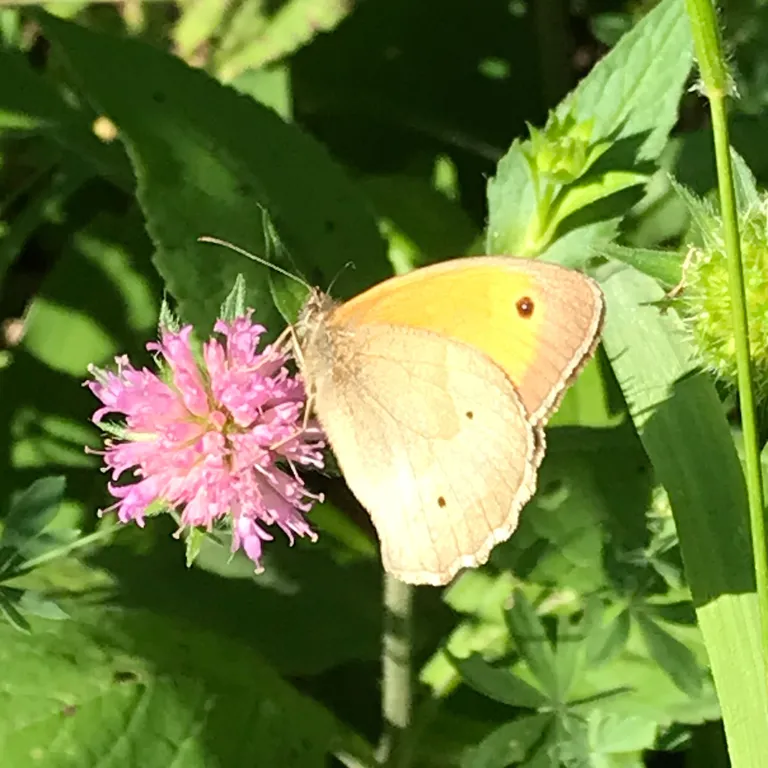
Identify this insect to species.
Maniola jurtina
